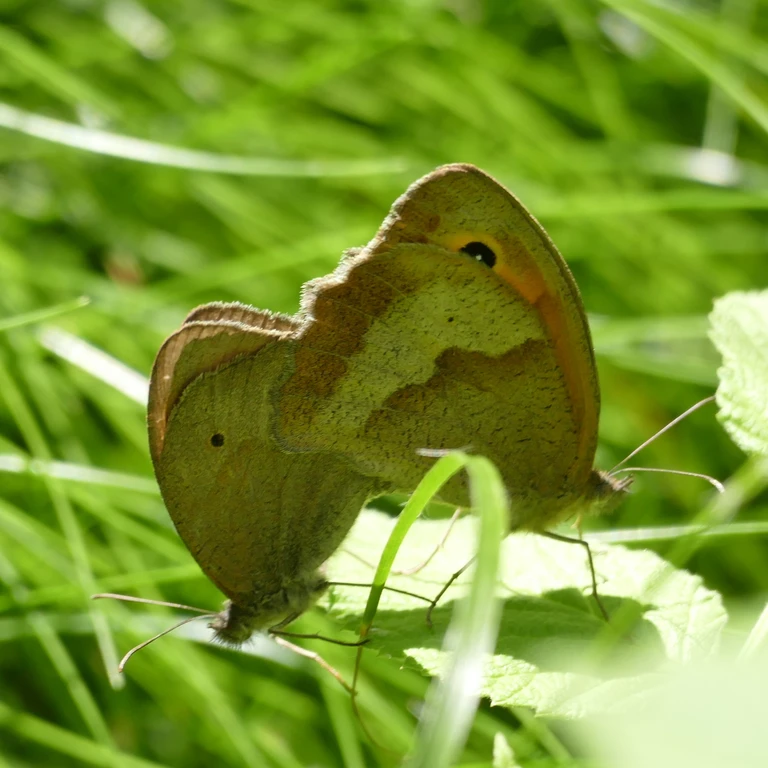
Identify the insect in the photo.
Maniola jurtina
